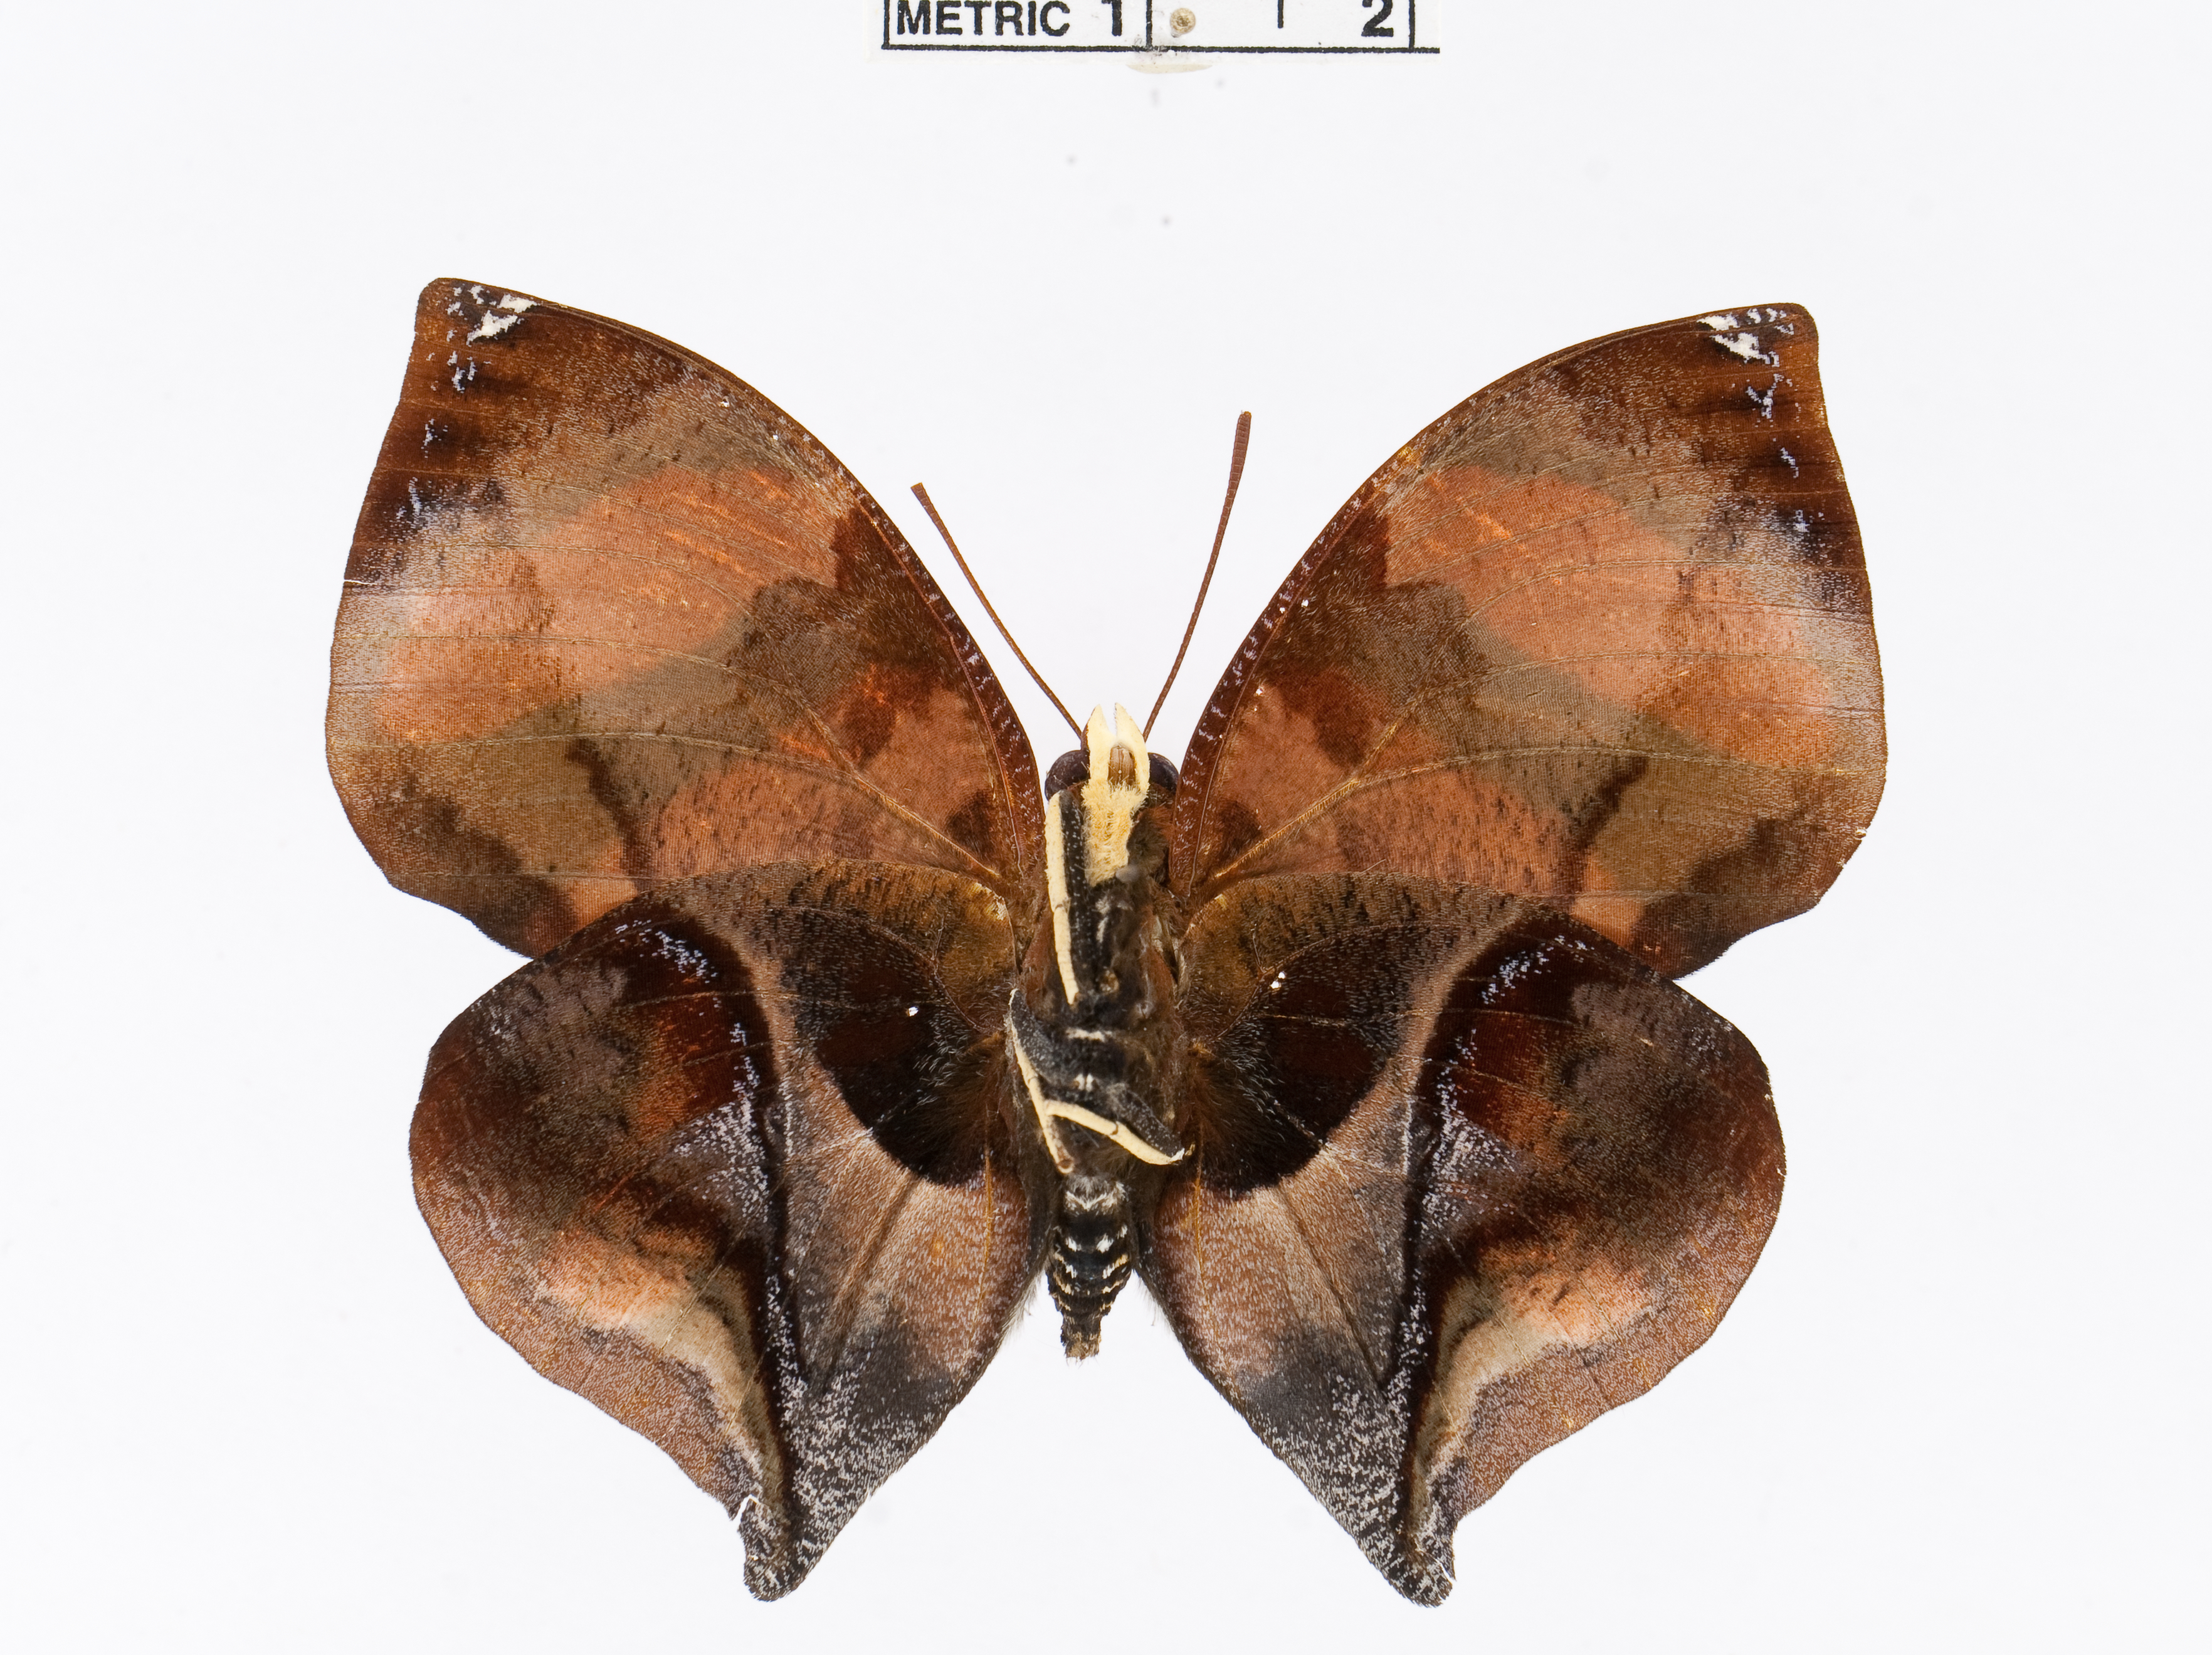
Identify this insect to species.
Siderone galanthis
